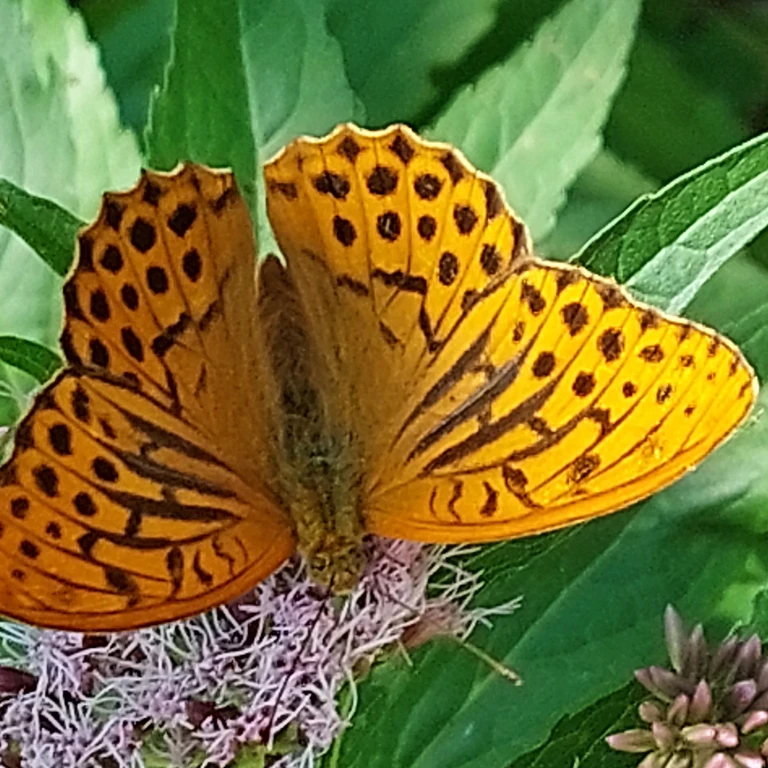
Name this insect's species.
Argynnis paphia
